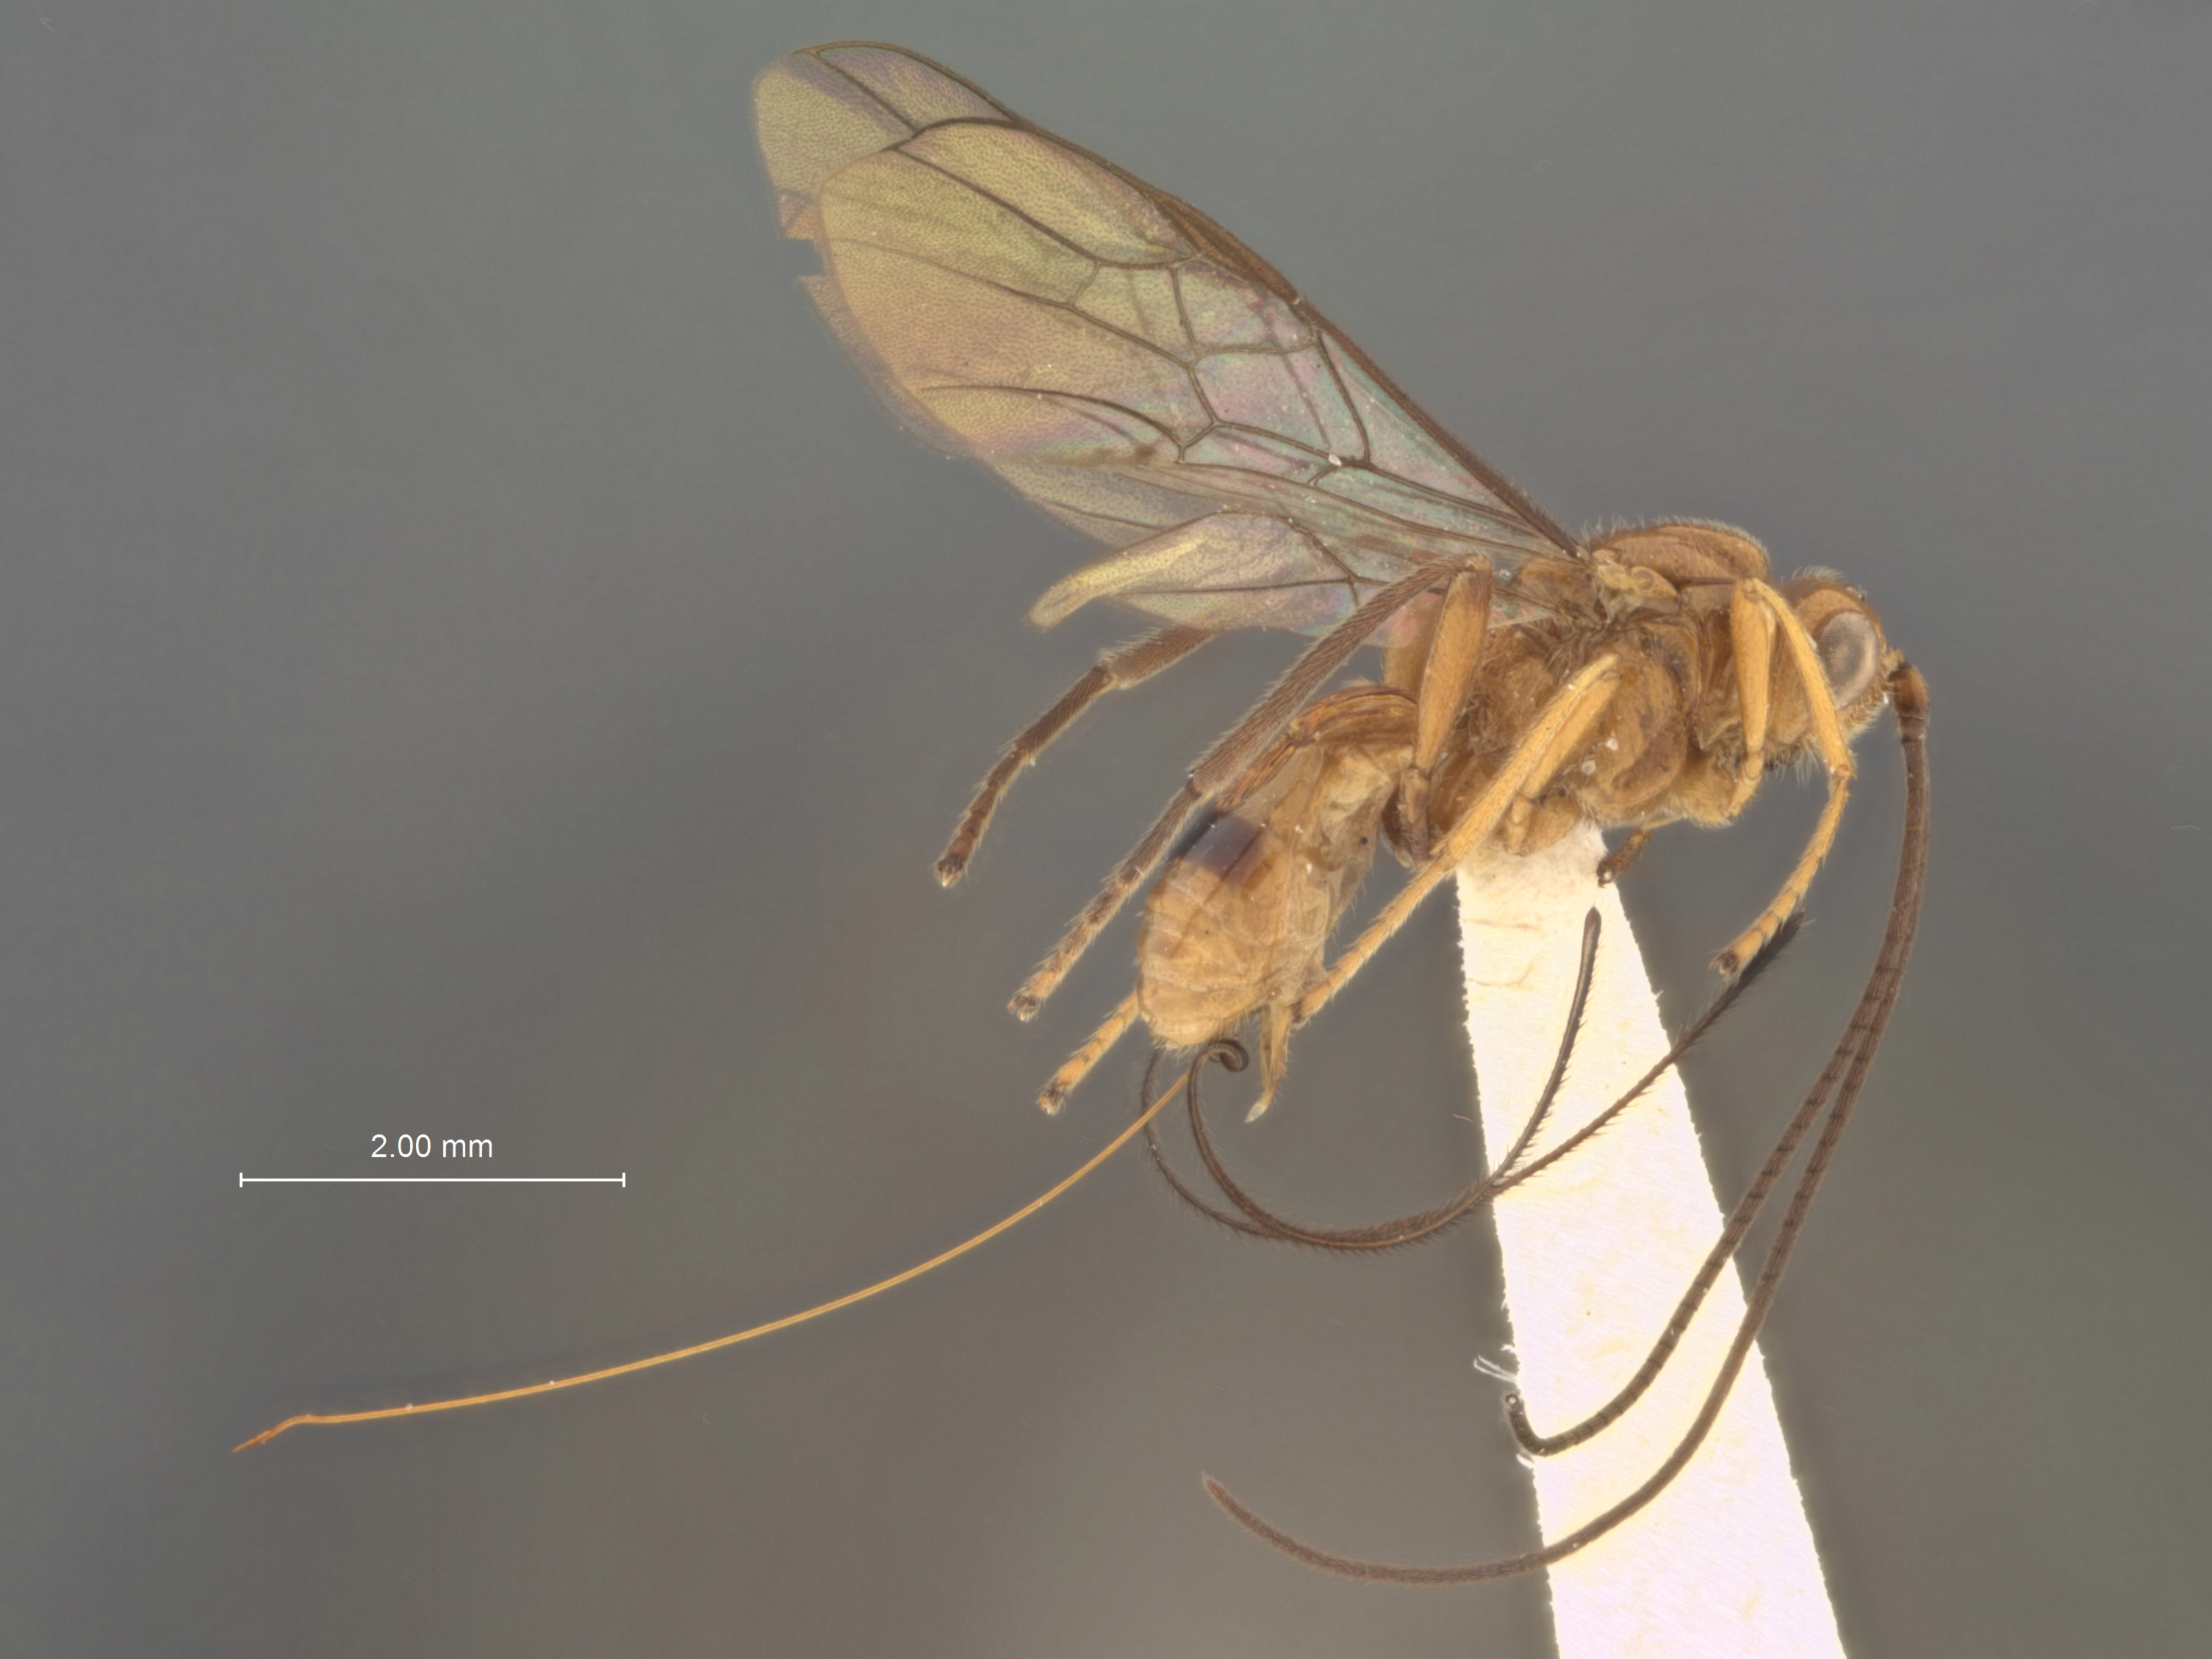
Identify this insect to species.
Diachasmimorpha compervei
